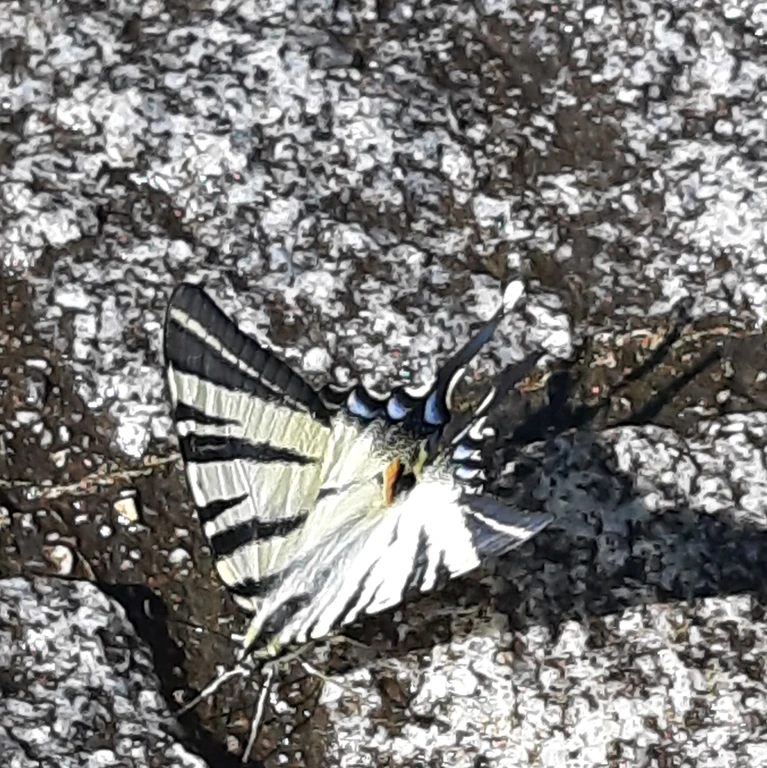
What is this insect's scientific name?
Iphiclides podalirius
